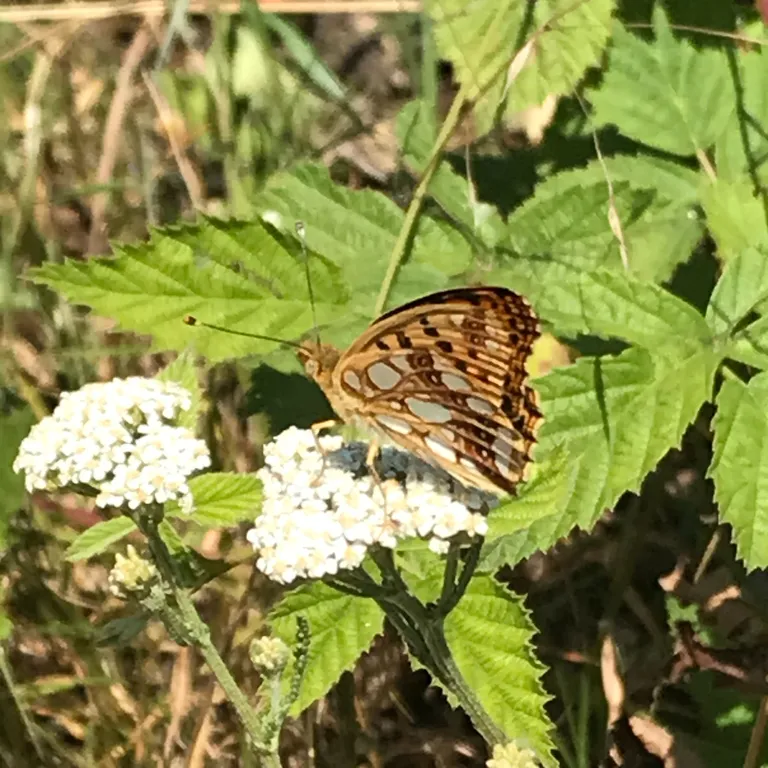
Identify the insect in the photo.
Issoria lathonia
